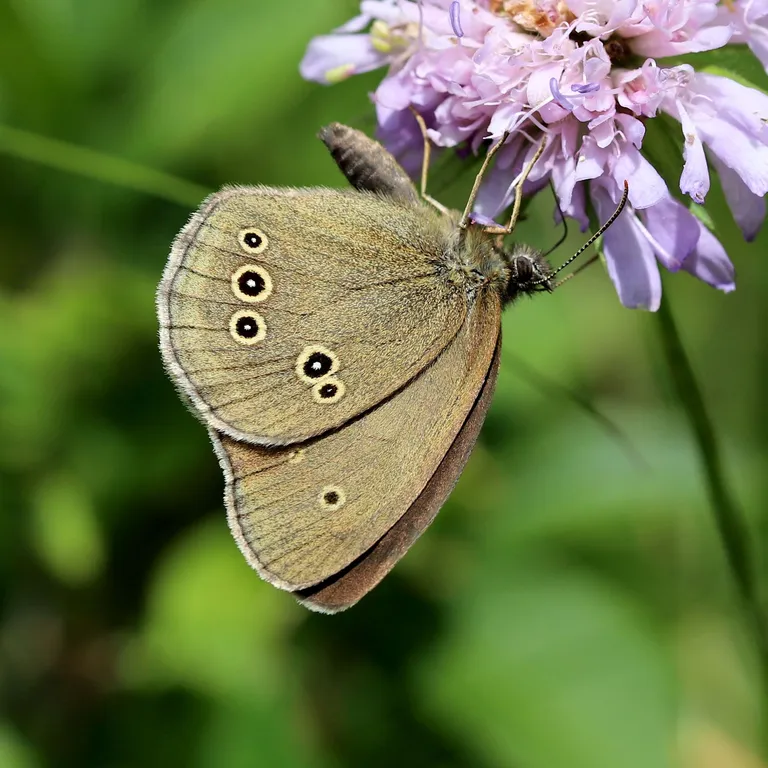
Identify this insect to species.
Aphantopus hyperantus
